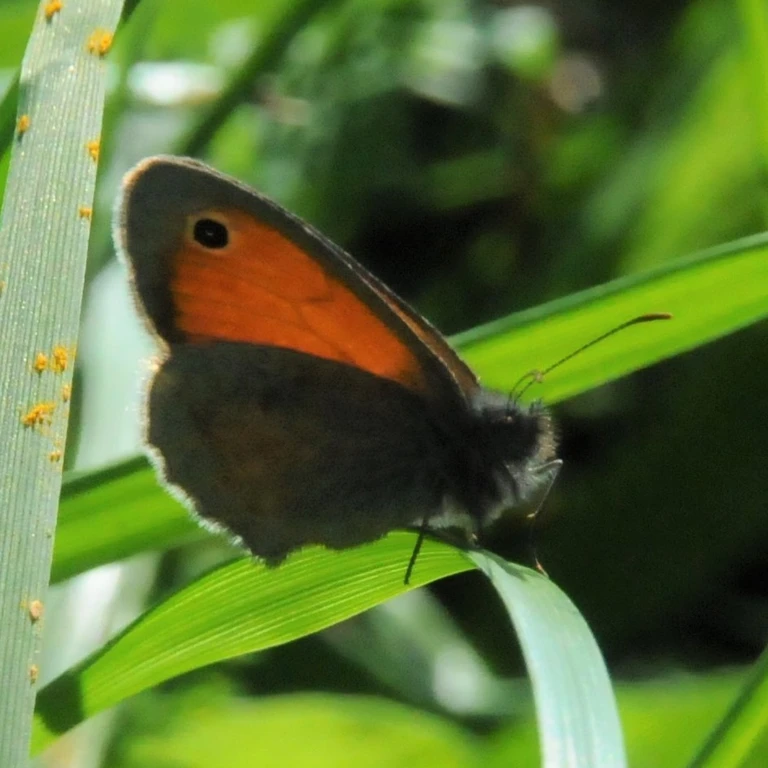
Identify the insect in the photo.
Coenonympha pamphilus
